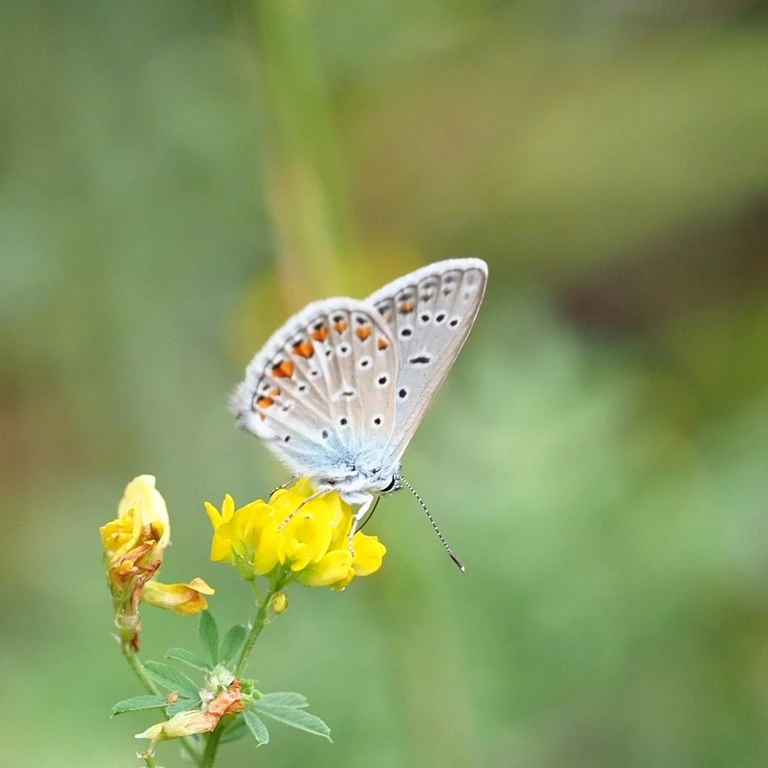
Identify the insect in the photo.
Polyommatus icarus
